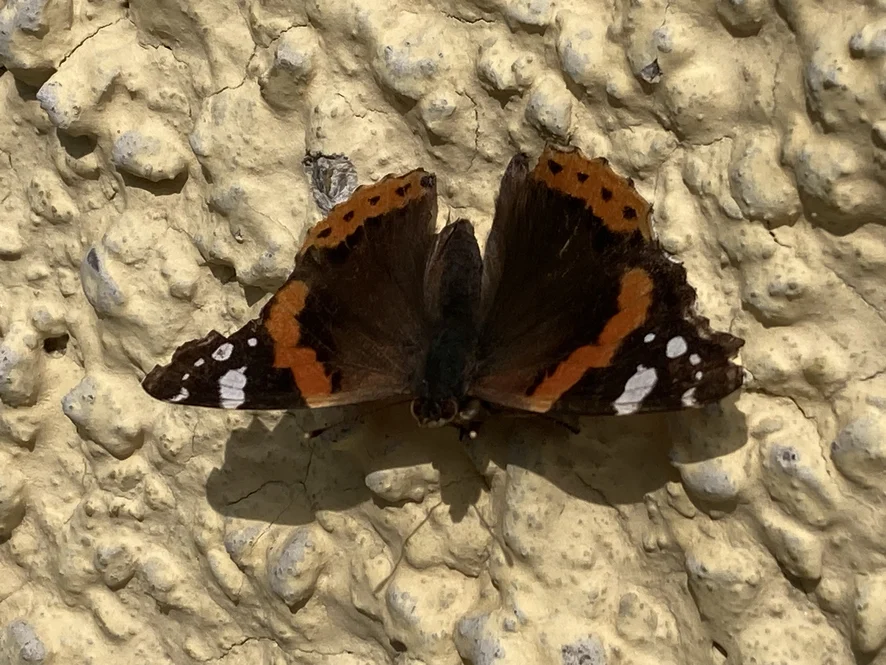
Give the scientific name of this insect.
Vanessa atalanta
